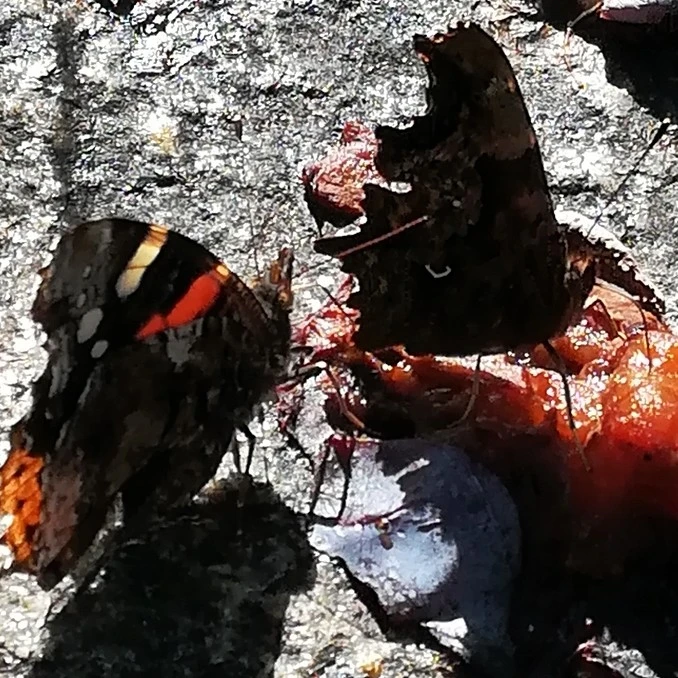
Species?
Polygonia c-album
